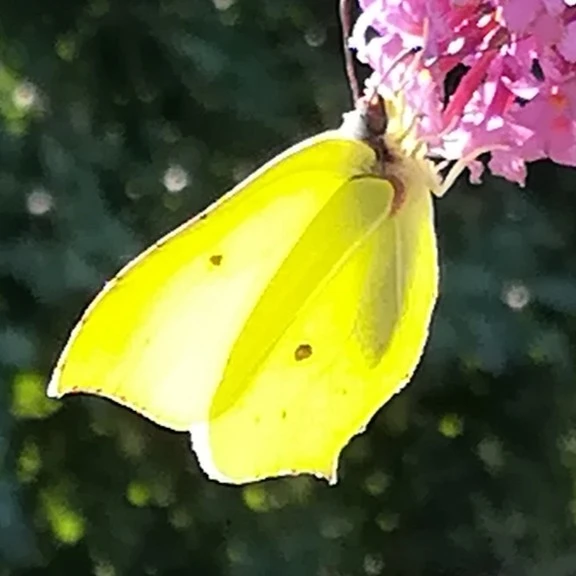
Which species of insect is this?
Gonepteryx rhamni
